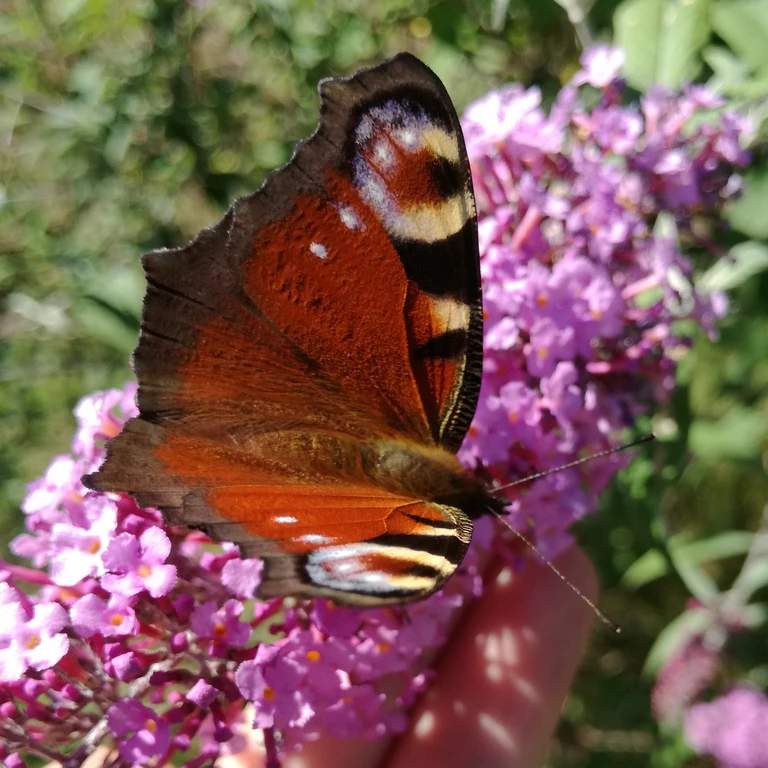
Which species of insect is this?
Aglais io
